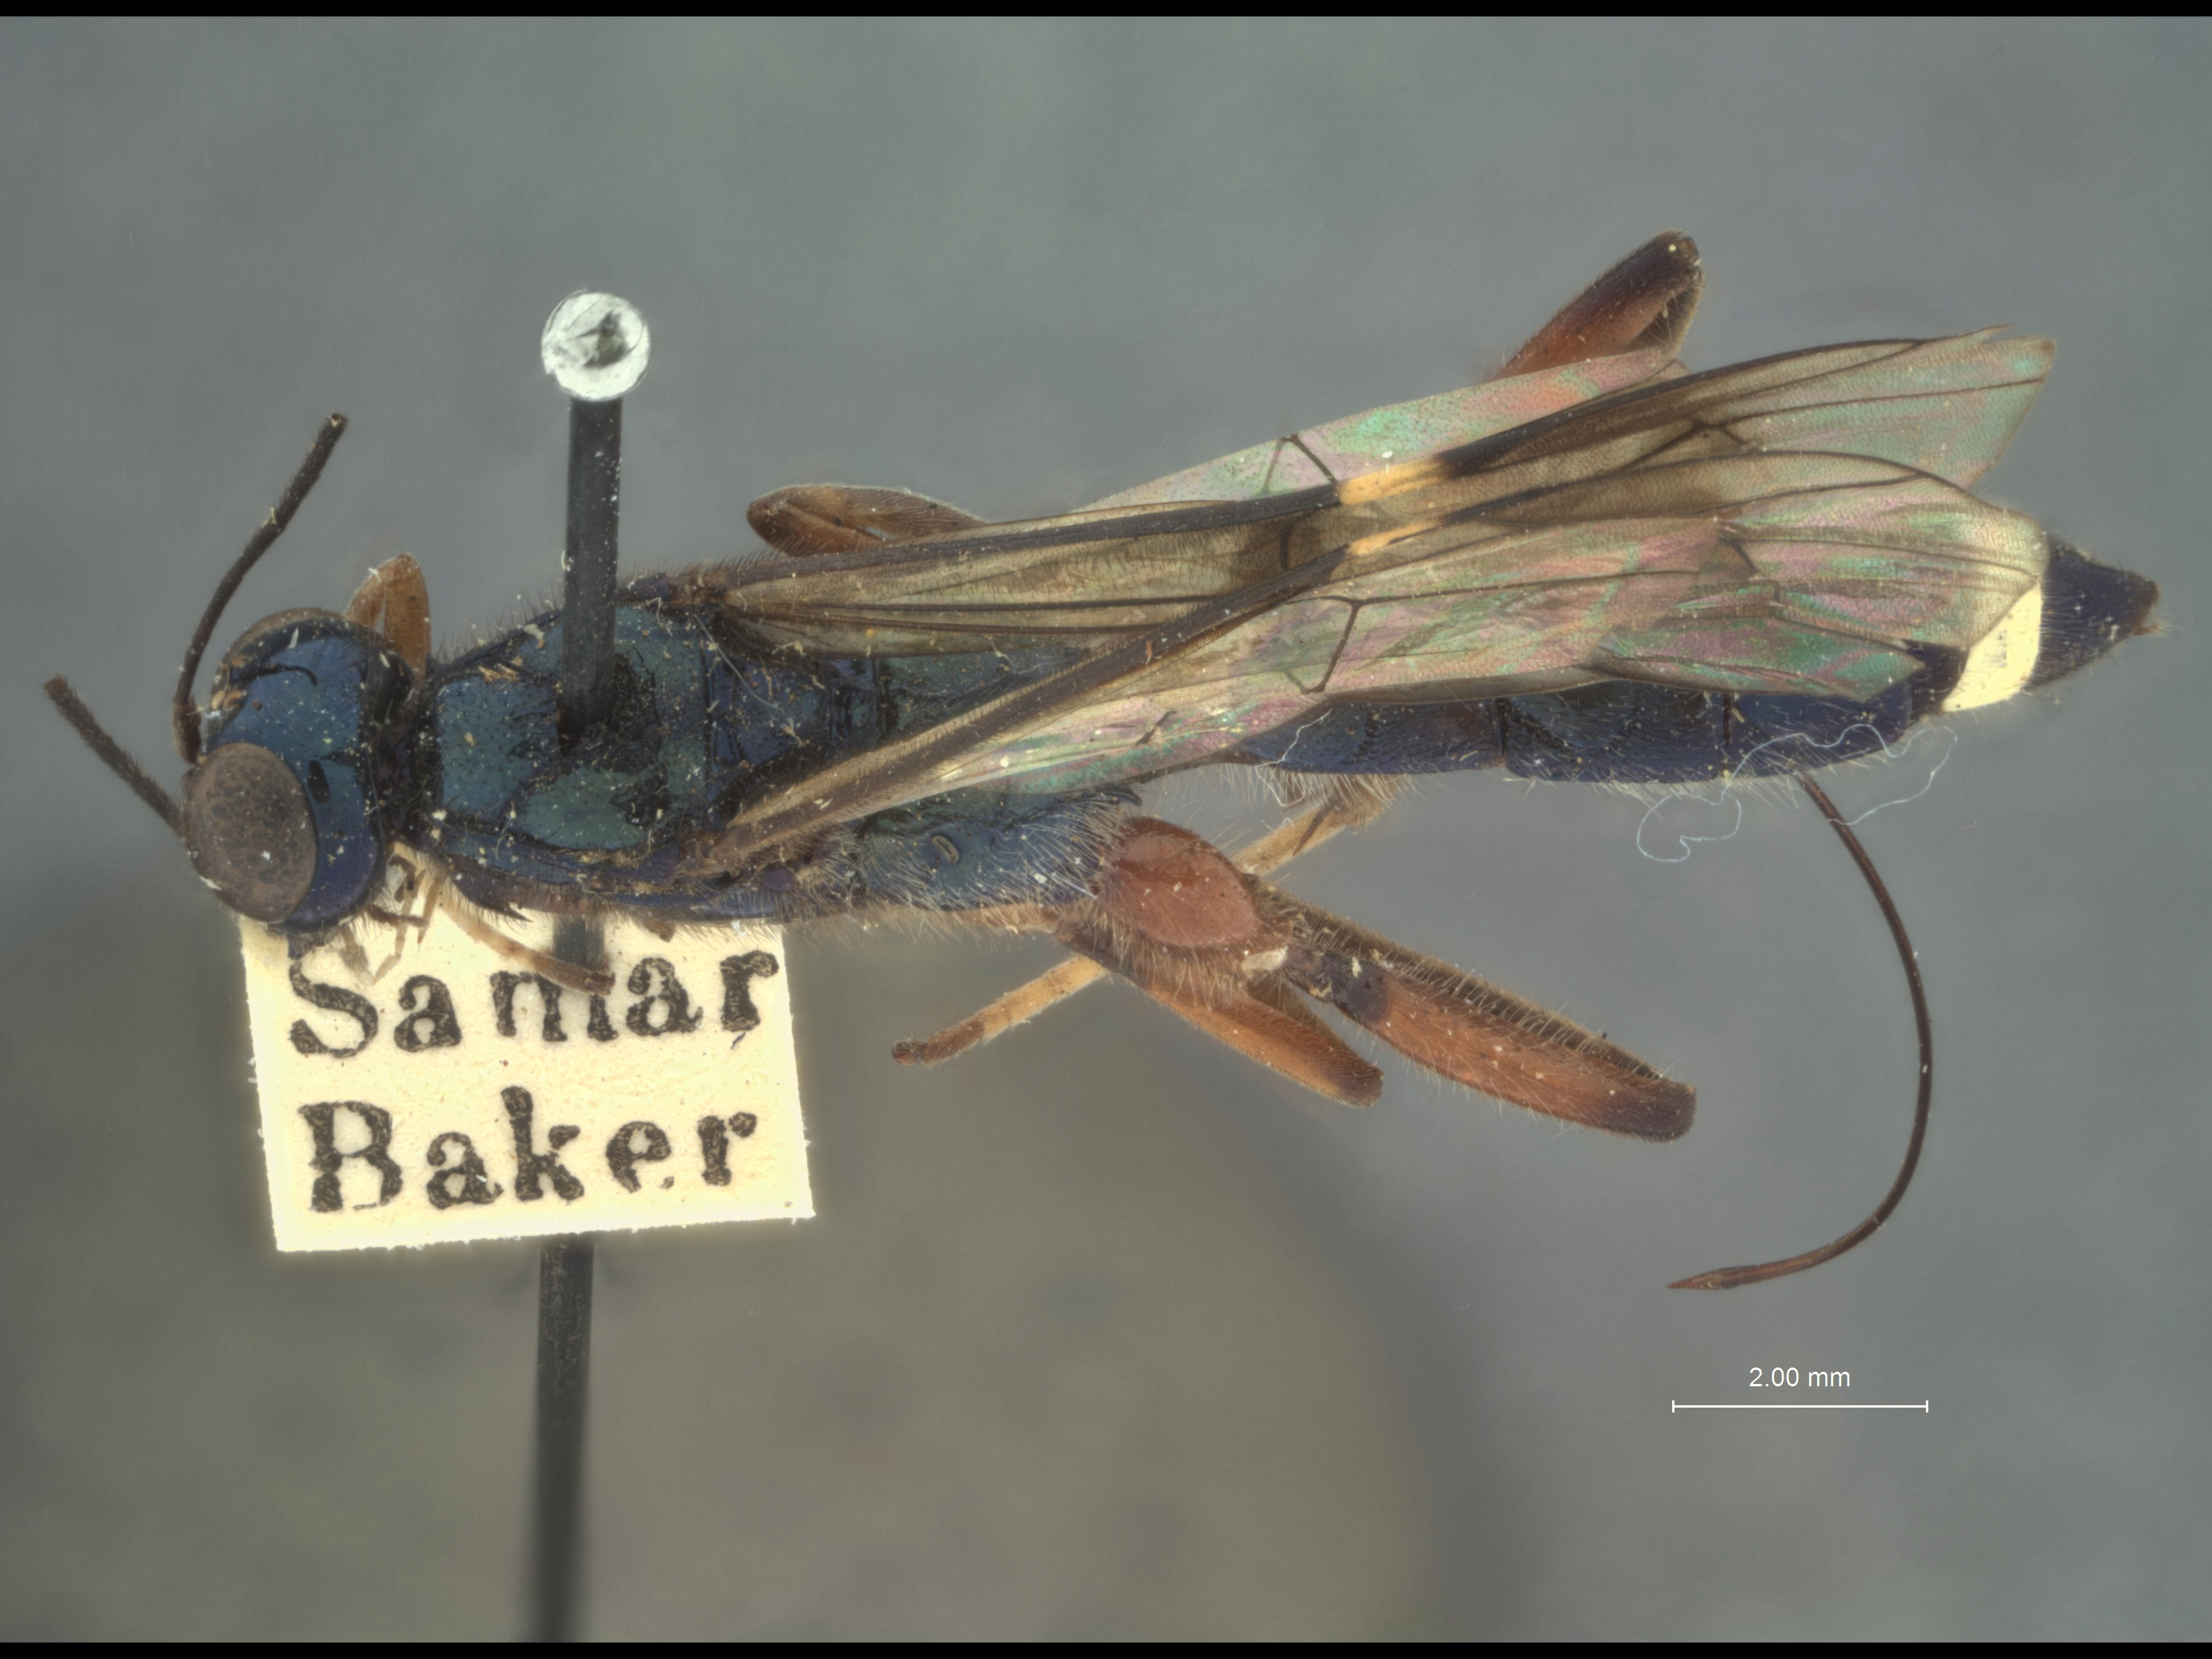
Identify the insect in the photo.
Xorides iodes
